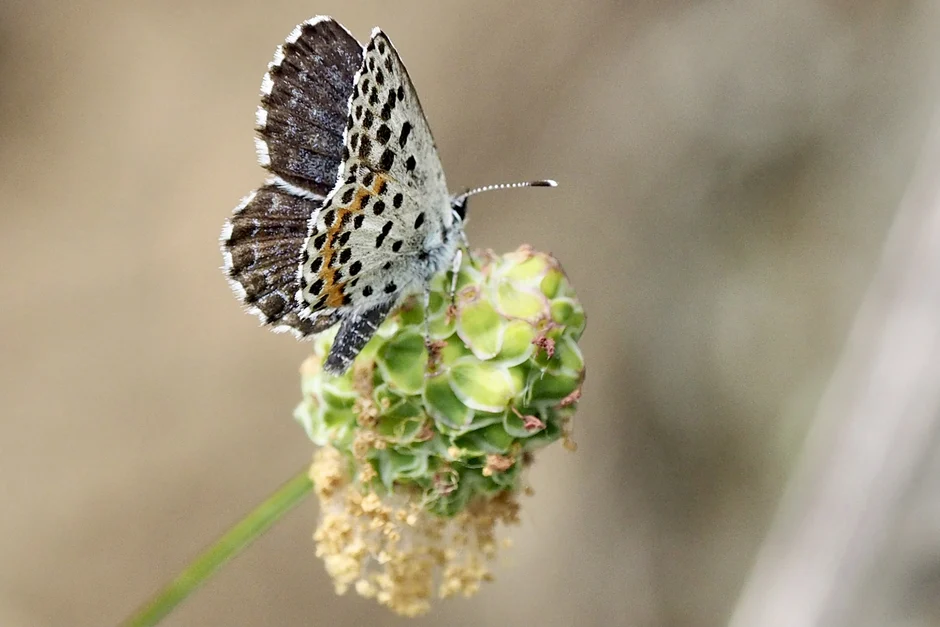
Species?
Scolitantides orion
